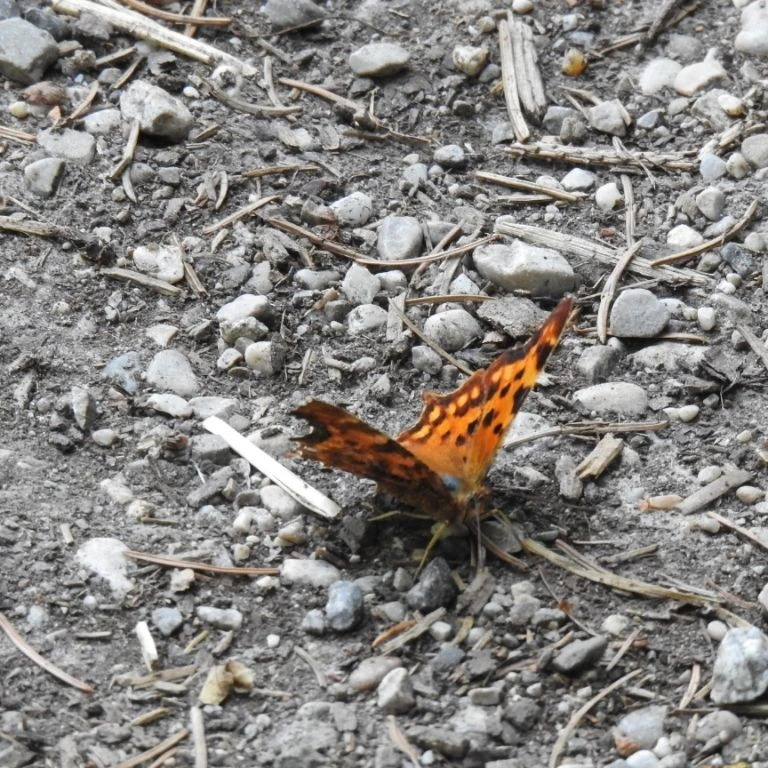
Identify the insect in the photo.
Polygonia c-album
